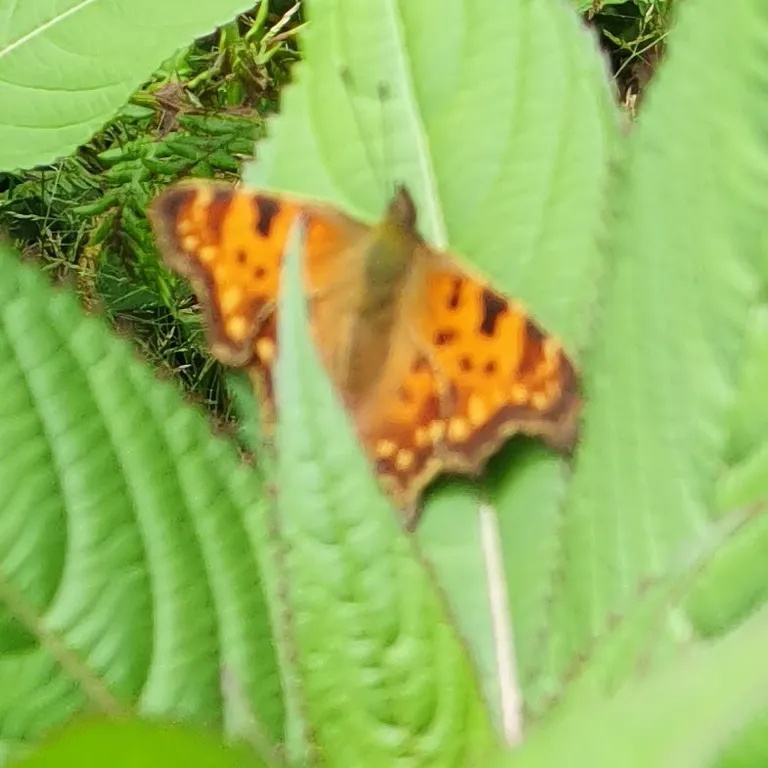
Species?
Polygonia c-album
